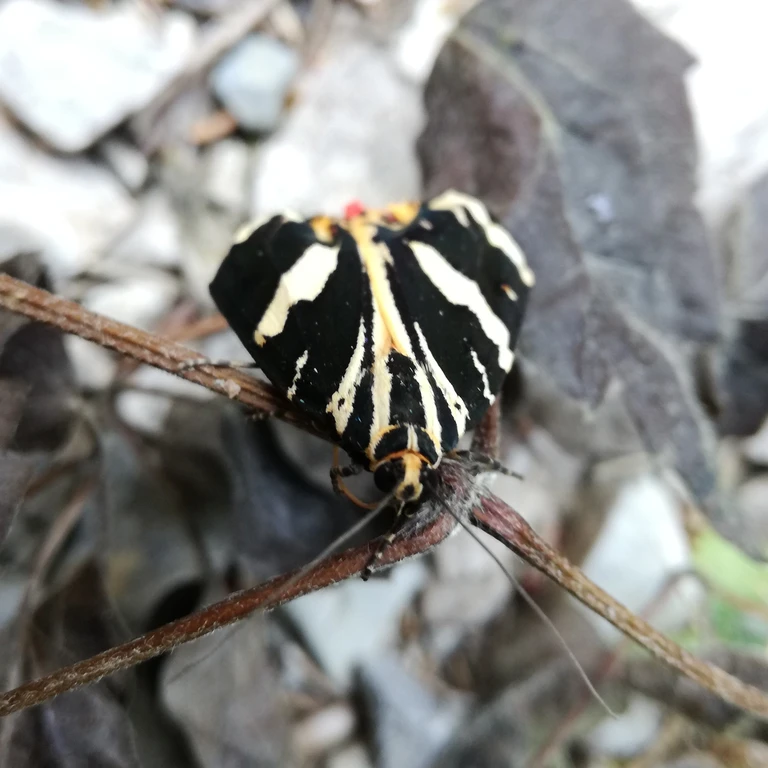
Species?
Euplagia quadripunctaria
